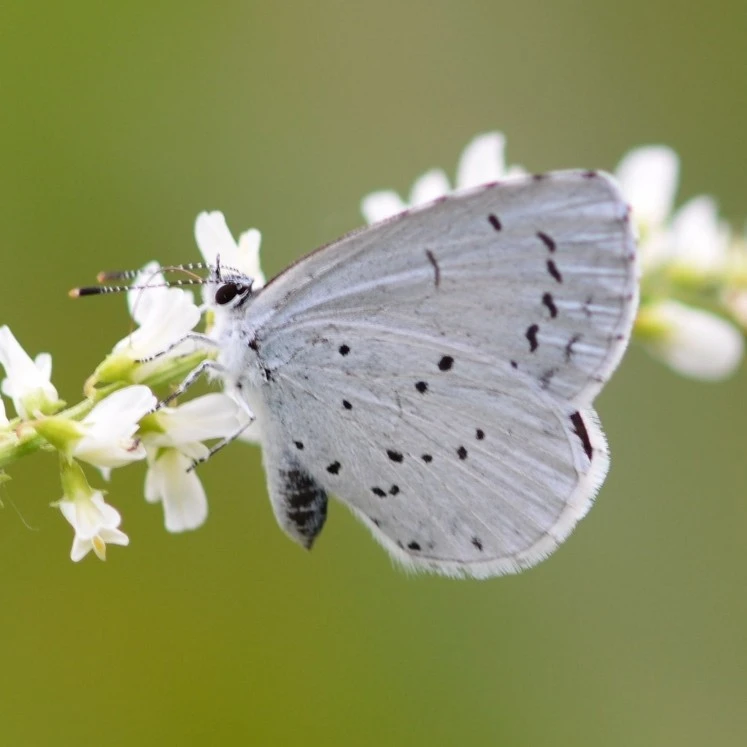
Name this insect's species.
Celastrina argiolus
